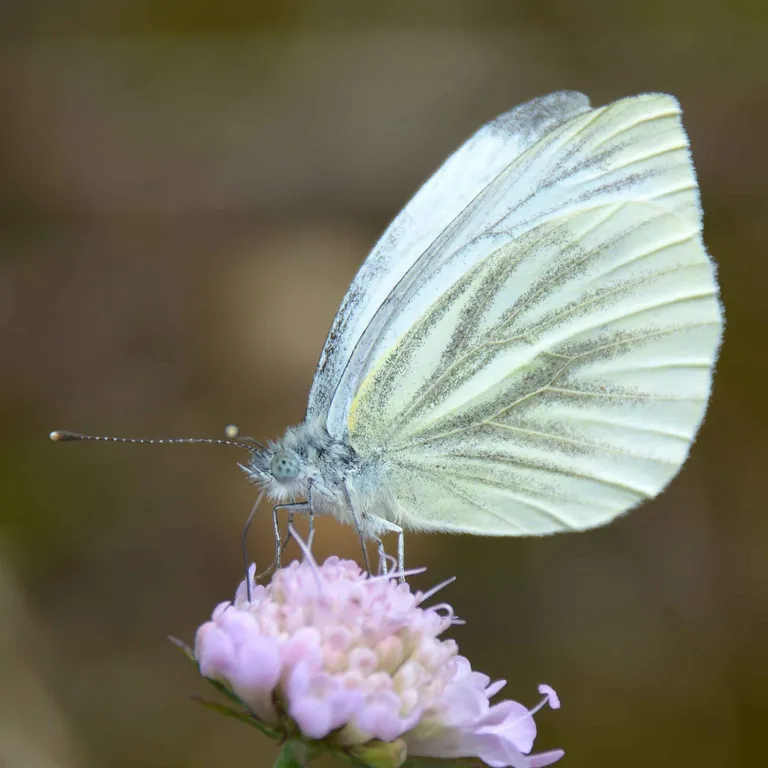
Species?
Pieris napi
